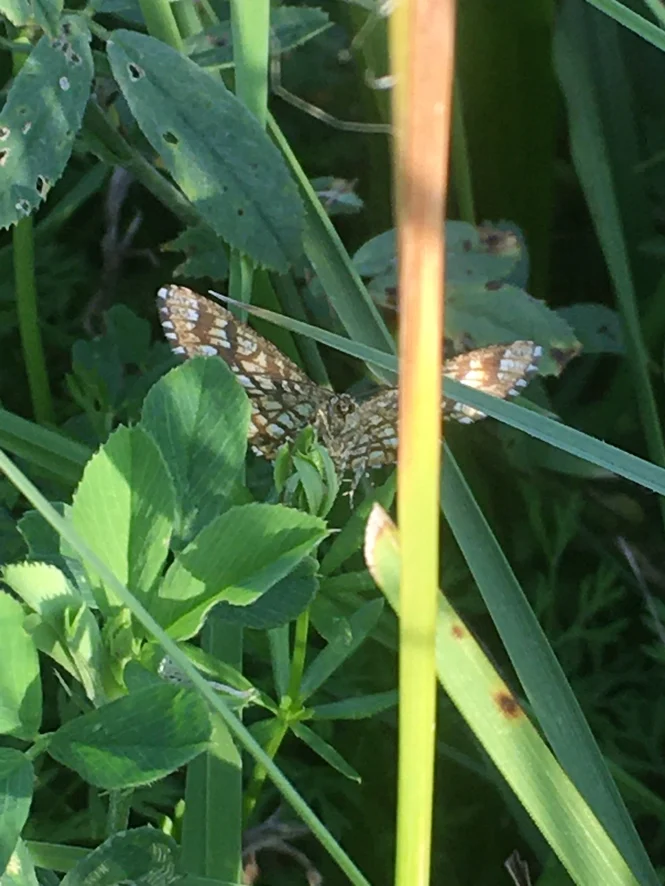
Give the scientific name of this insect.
Chiasmia clathrata
